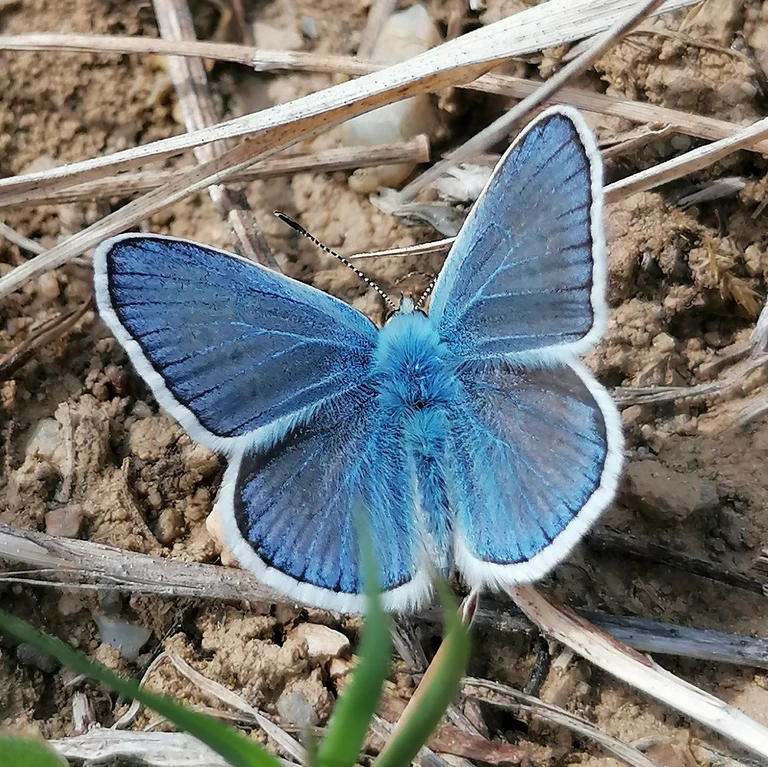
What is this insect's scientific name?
Polyommatus dorylas
